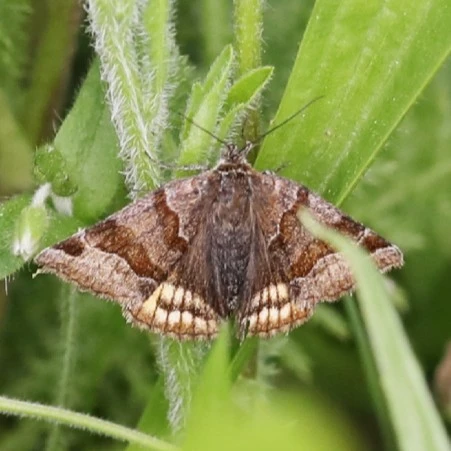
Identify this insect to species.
Euclidia glyphica
